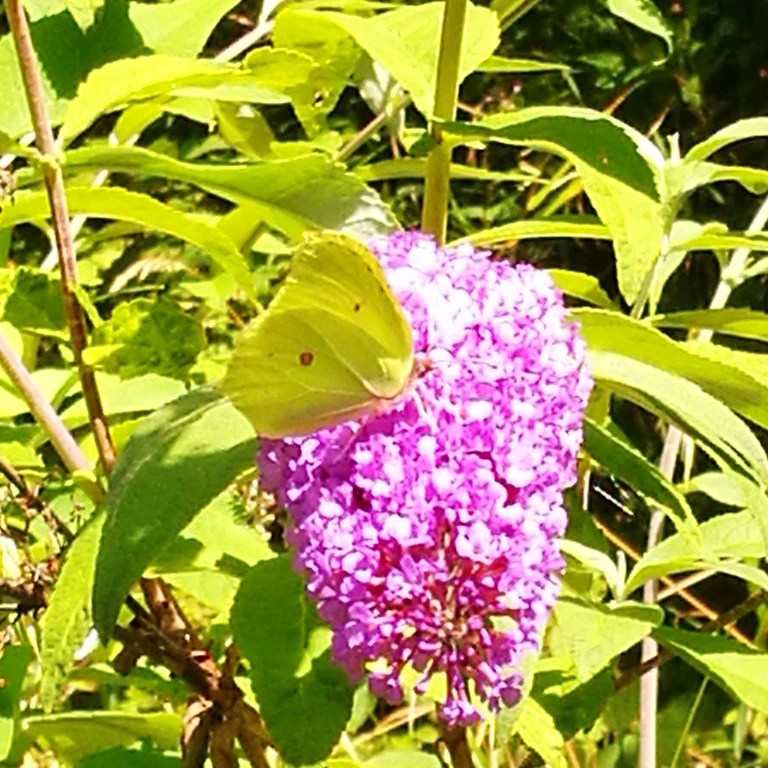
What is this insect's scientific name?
Gonepteryx rhamni
